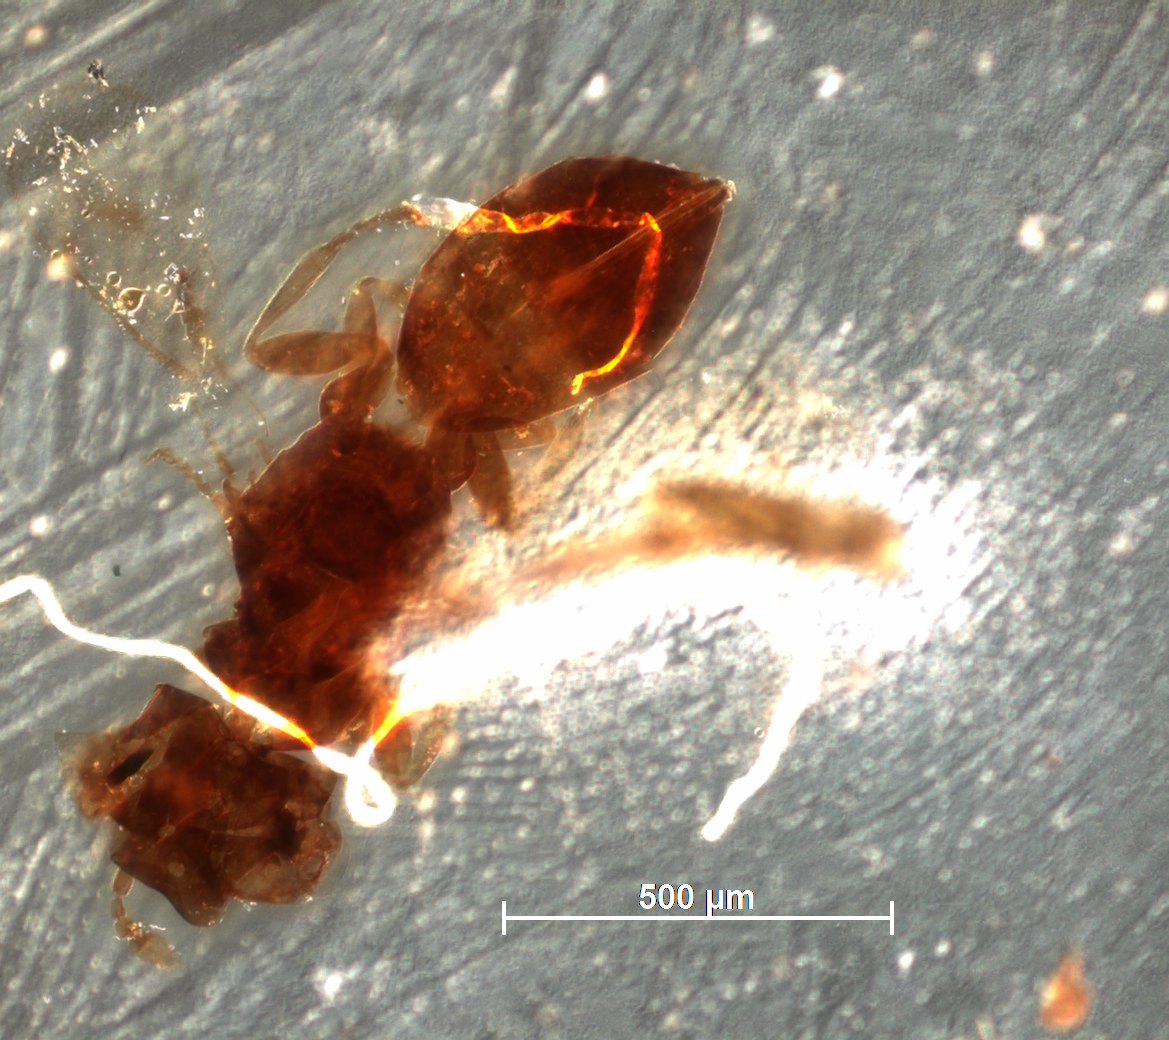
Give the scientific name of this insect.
Thripoctenus femoratus
